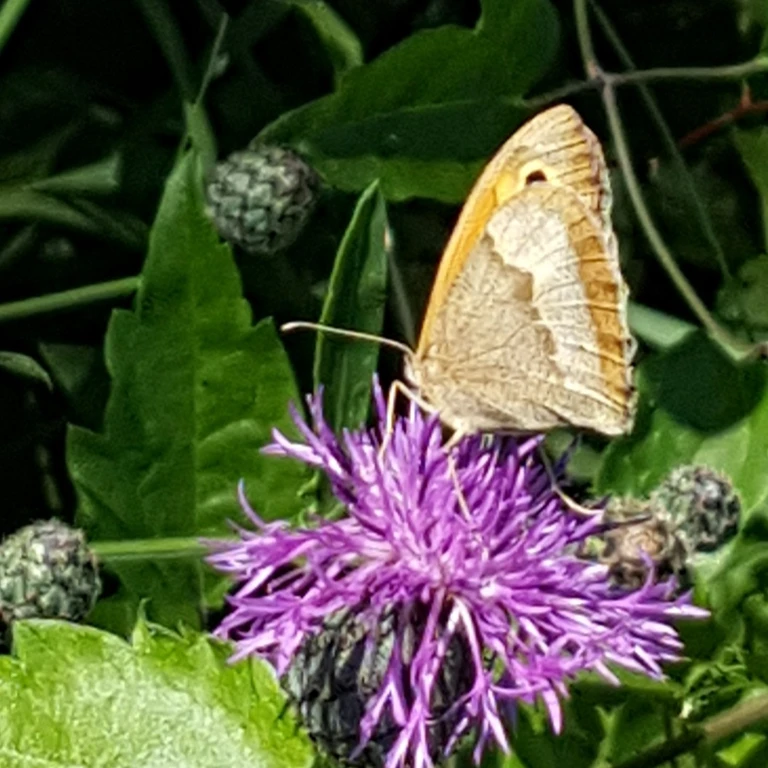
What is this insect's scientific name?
Maniola jurtina
